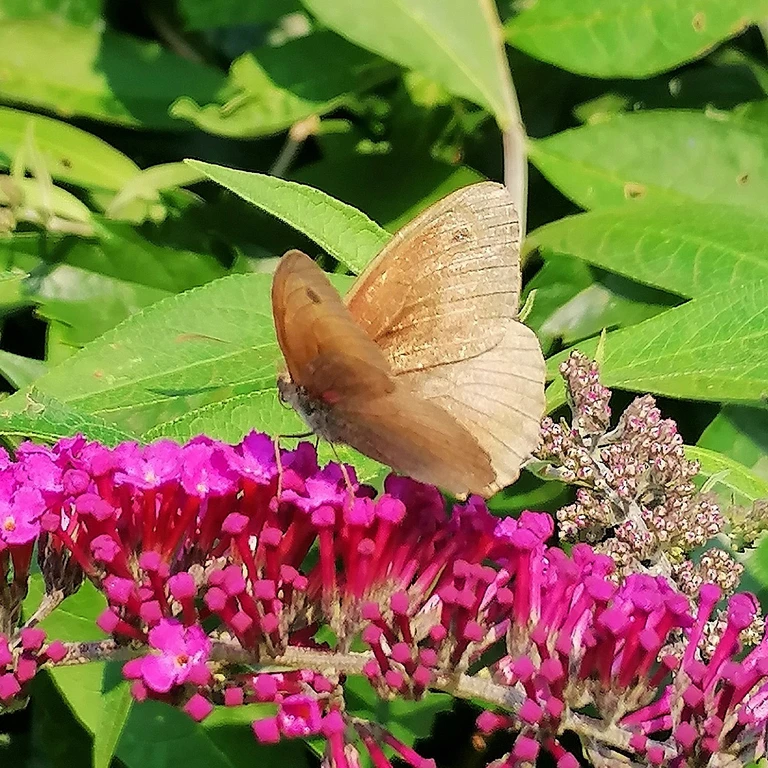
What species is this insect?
Maniola jurtina
